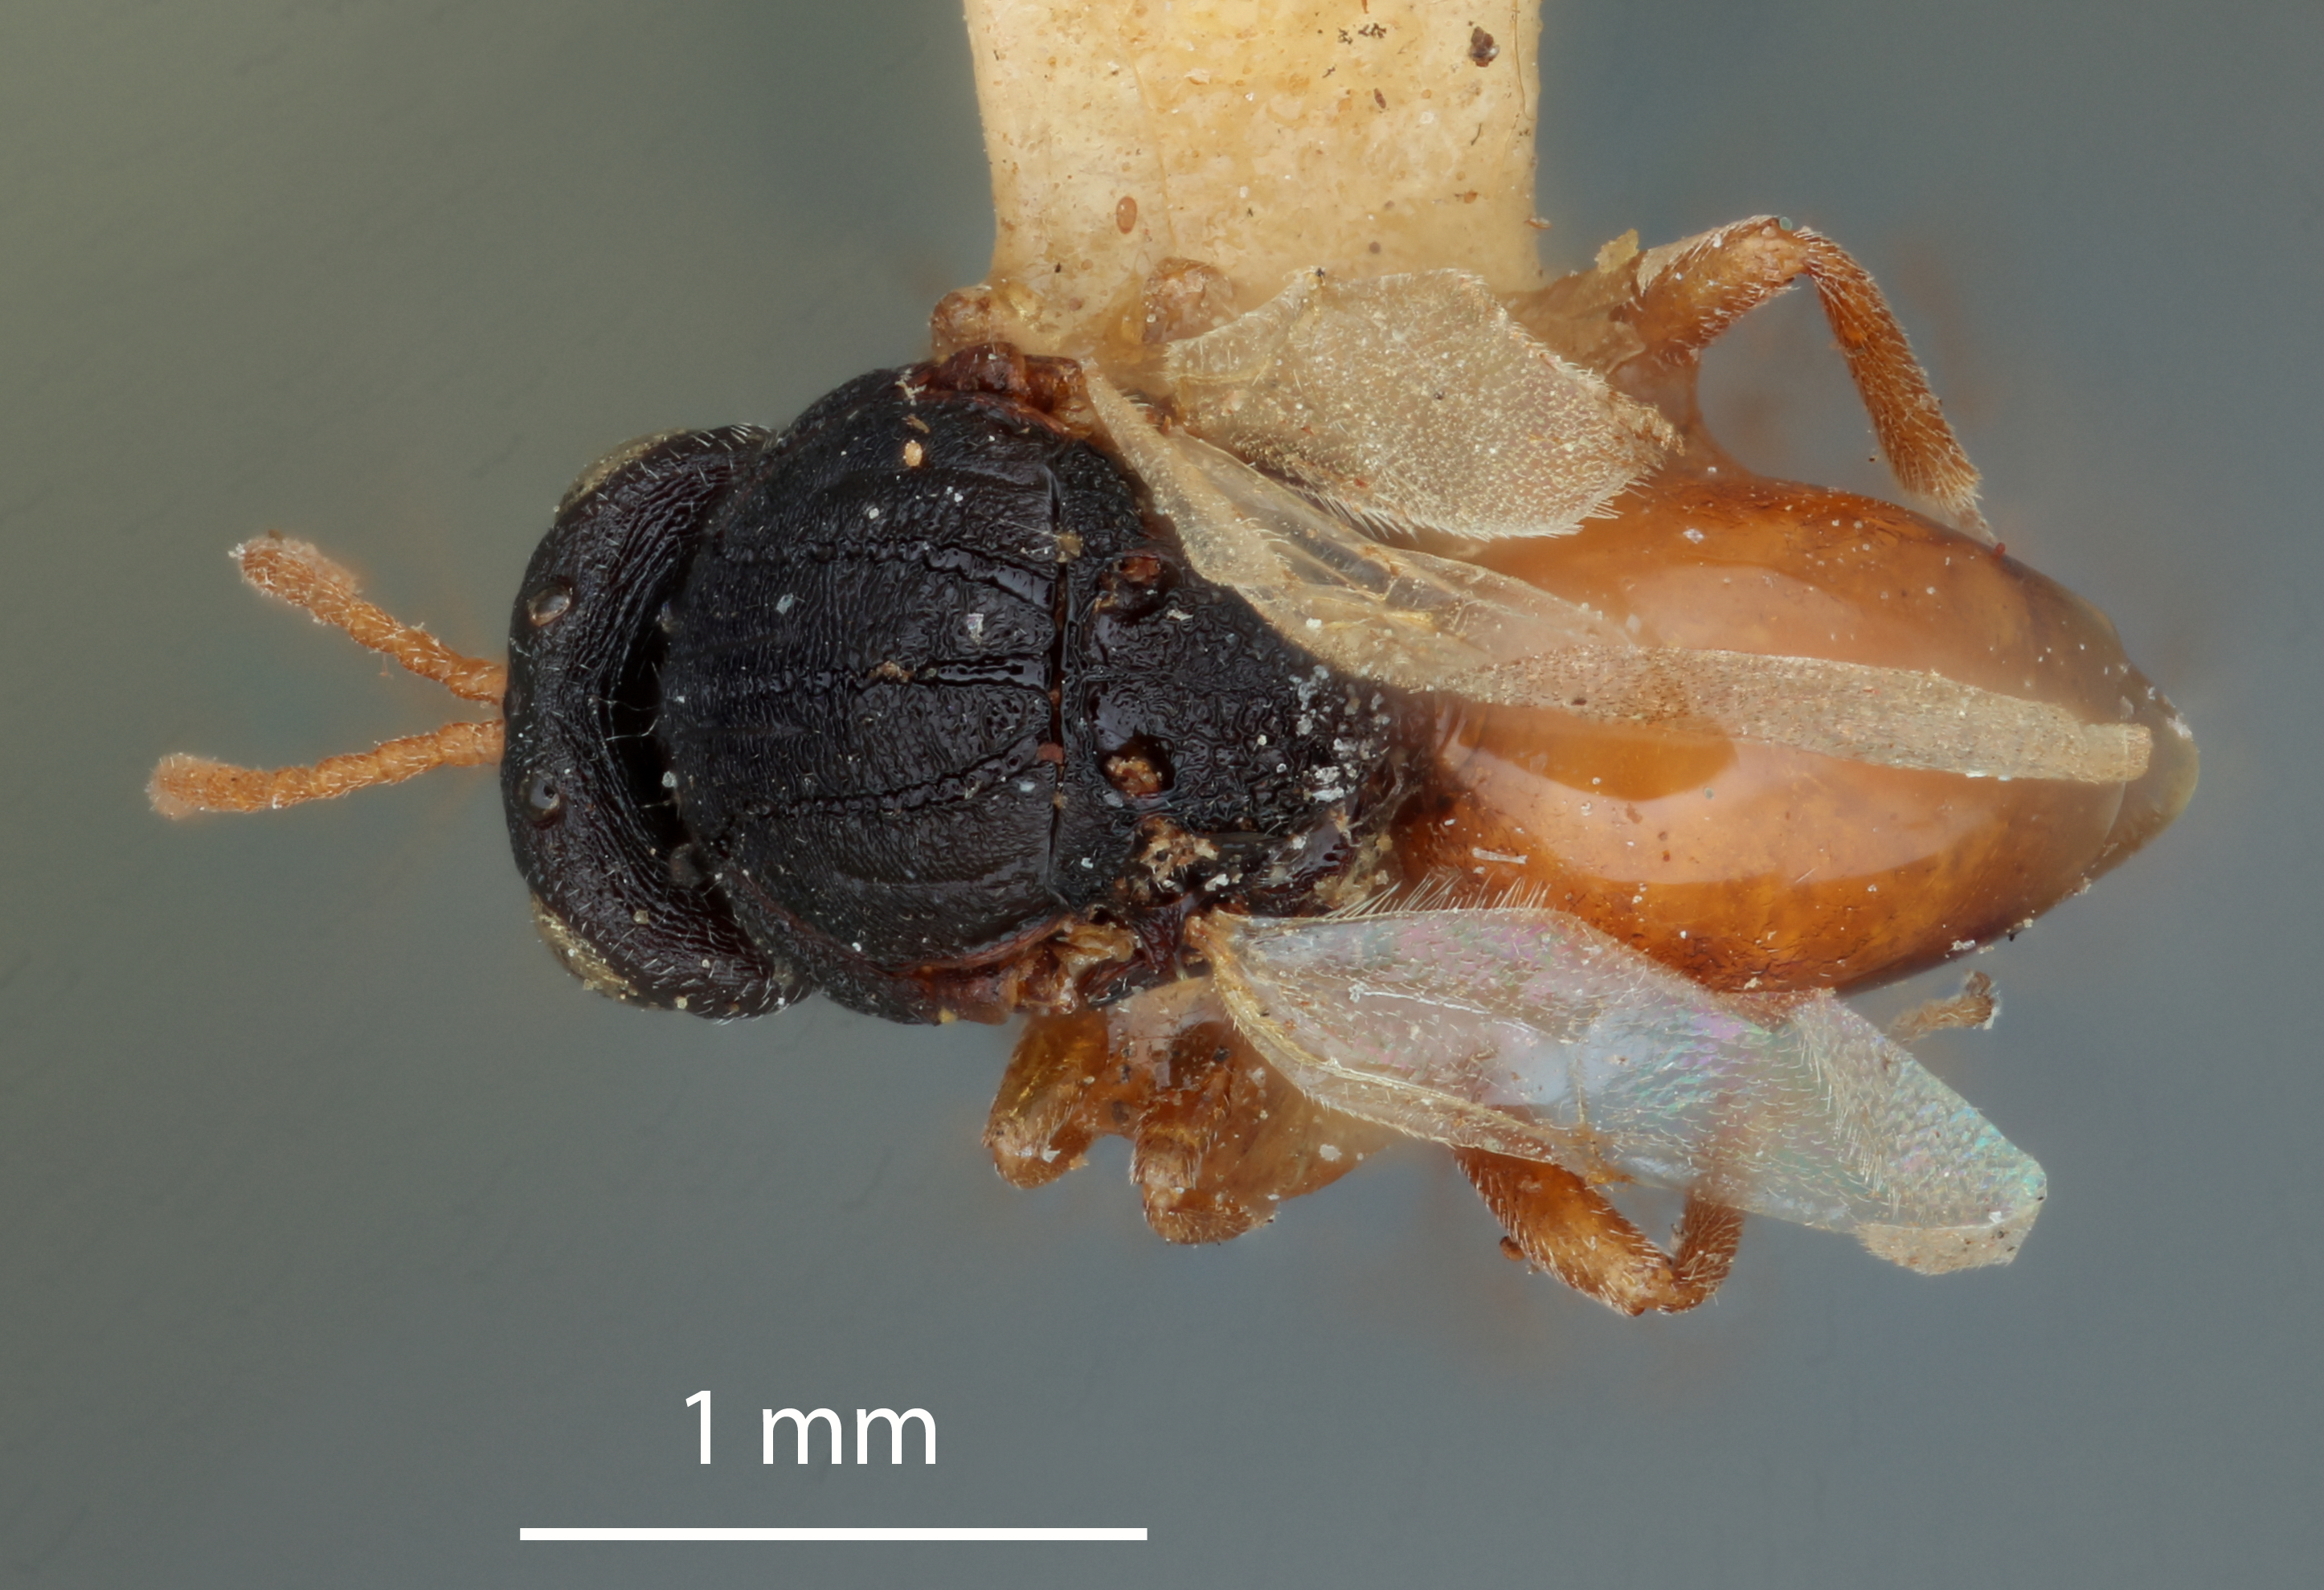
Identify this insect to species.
Cynips quercus
